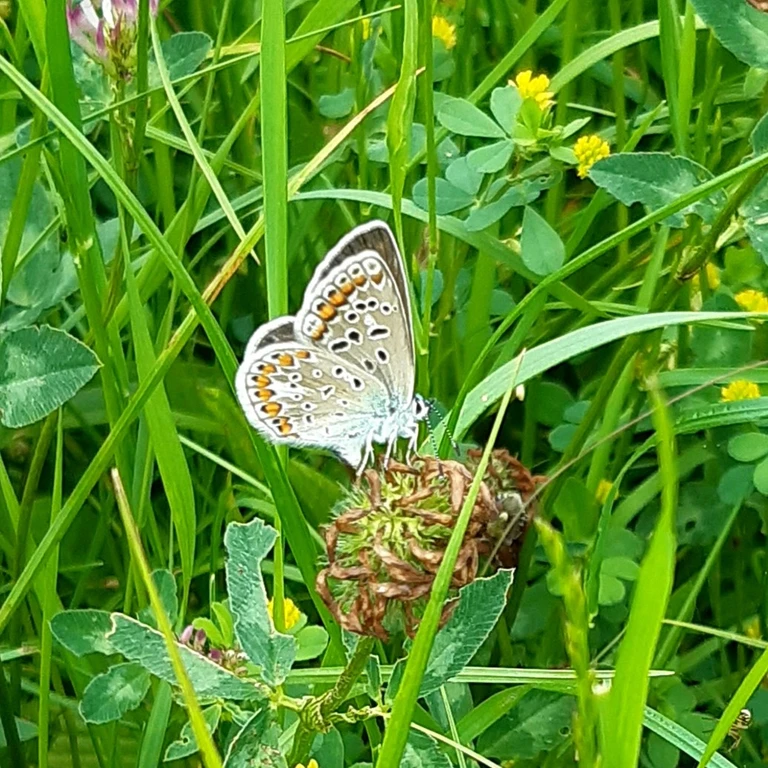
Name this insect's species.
Polyommatus icarus
